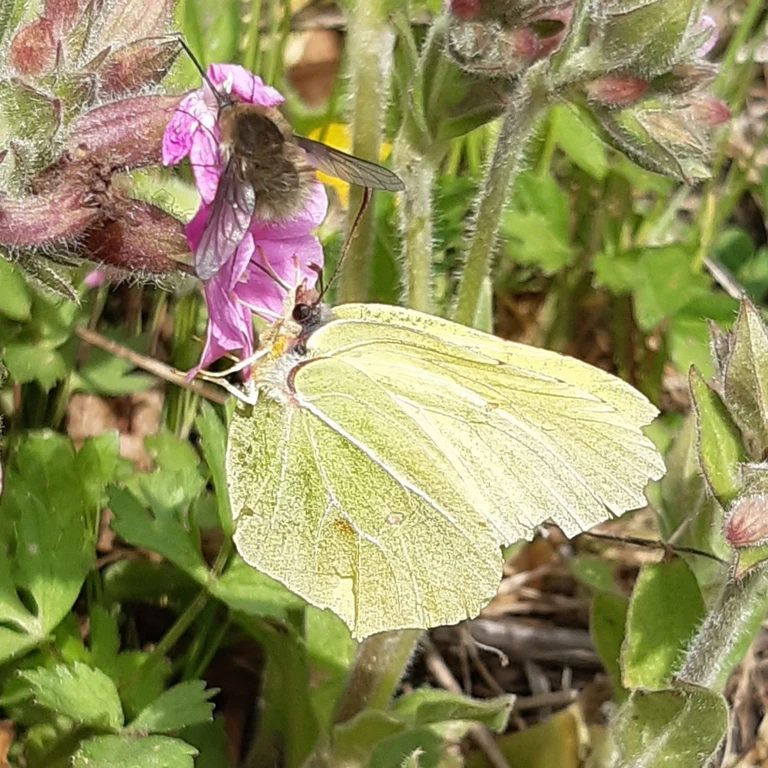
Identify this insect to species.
Gonepteryx rhamni
